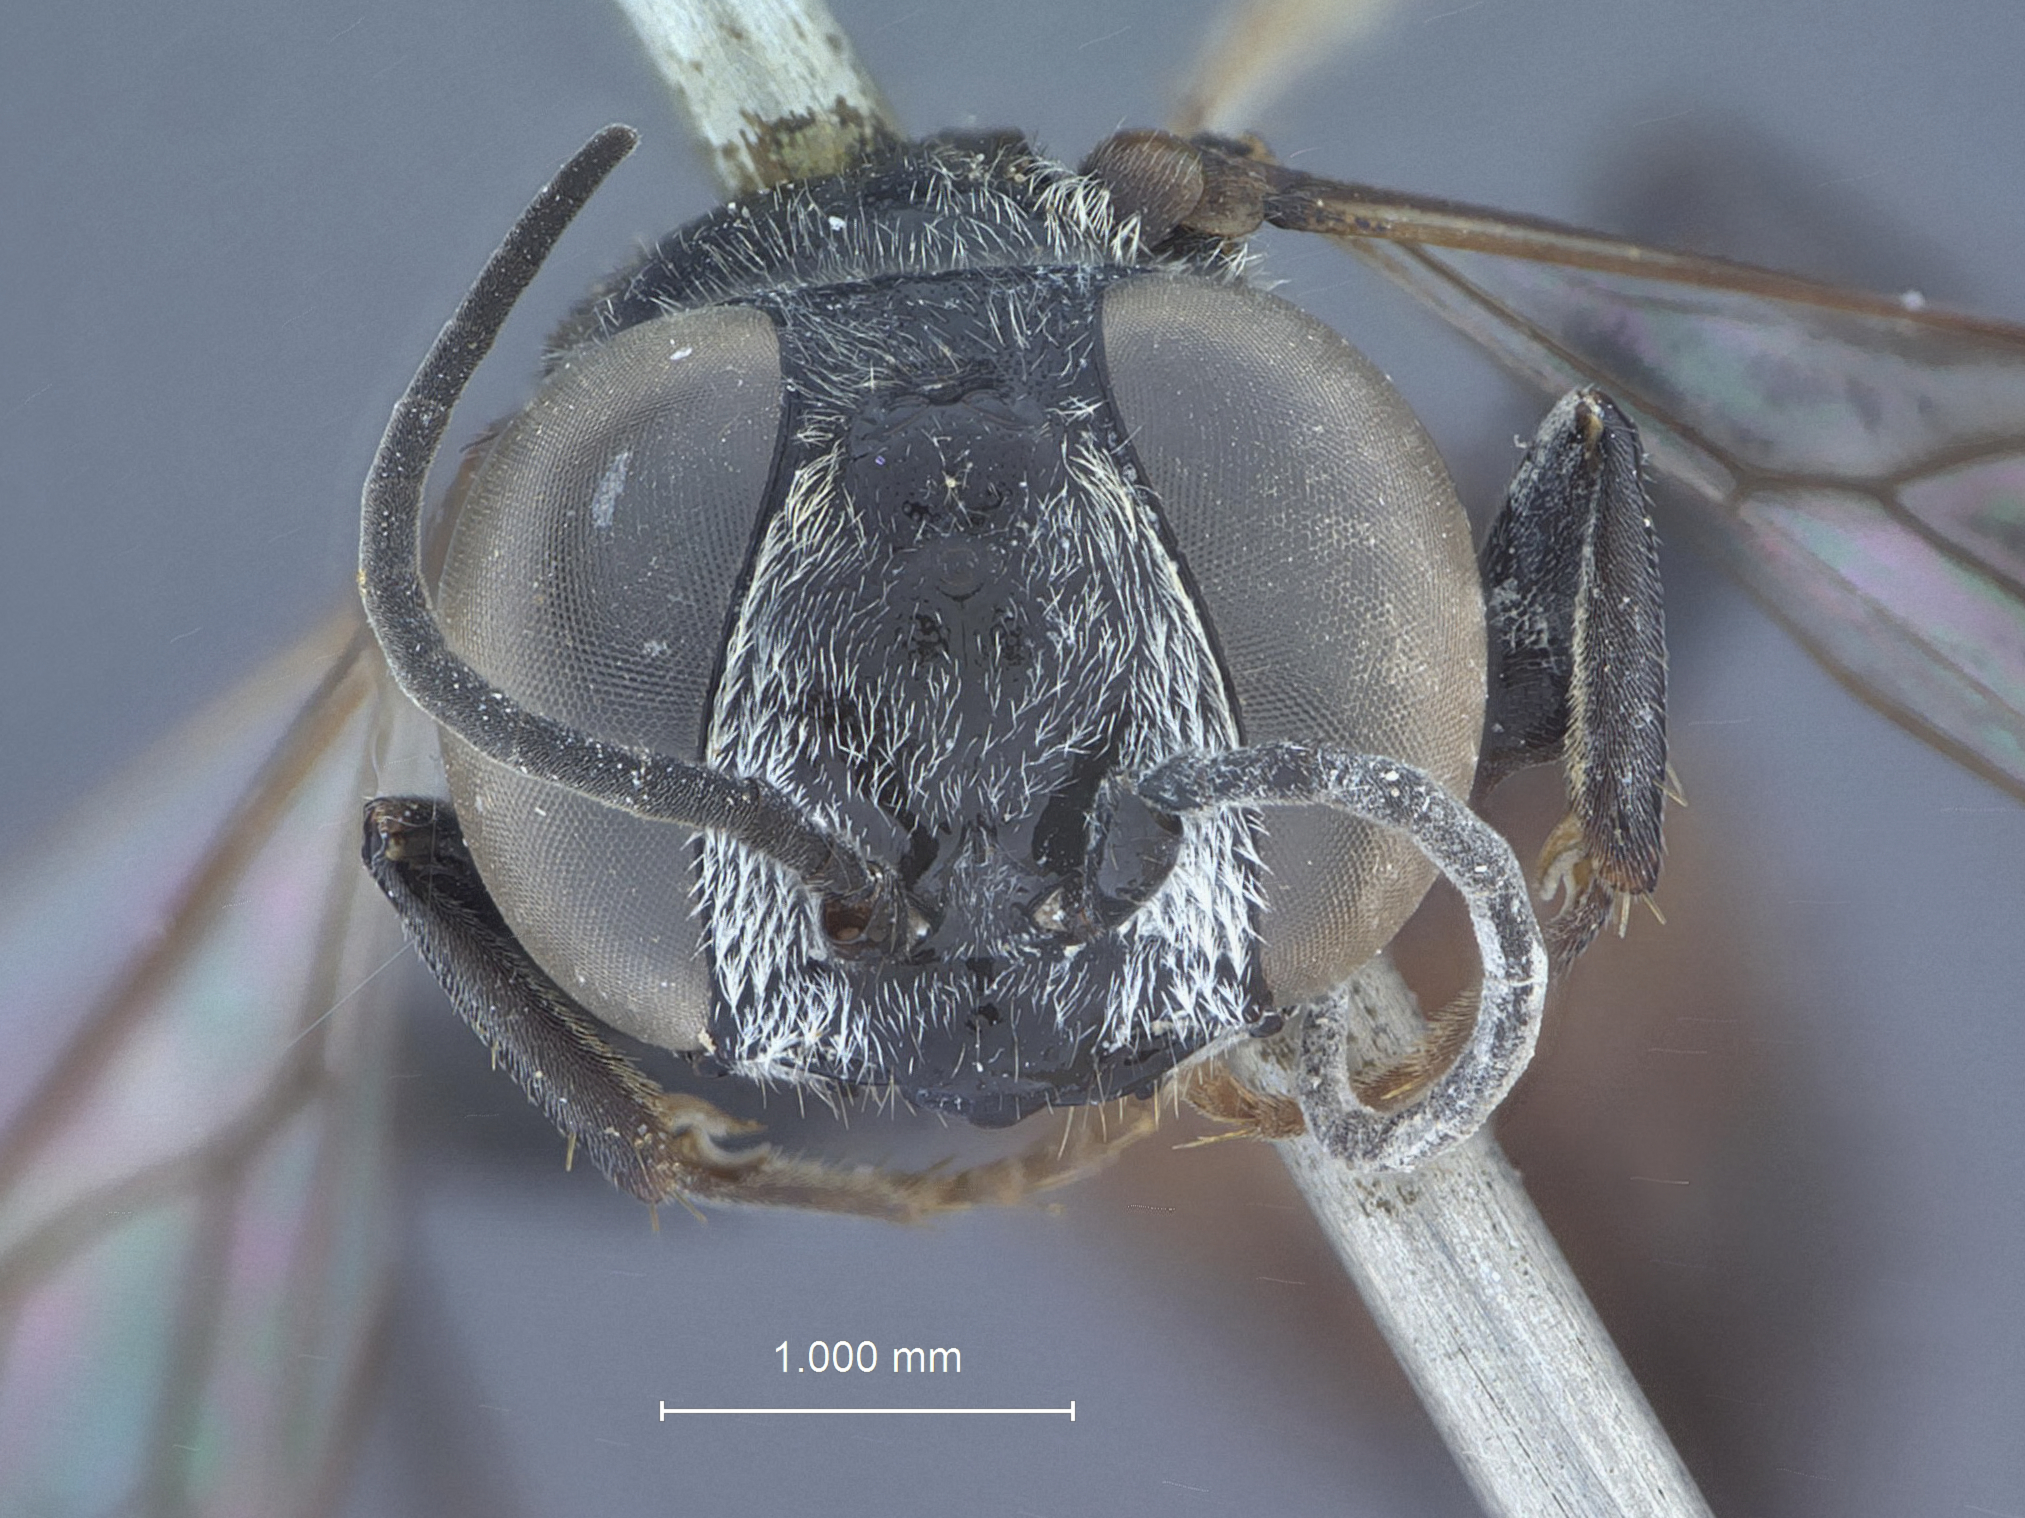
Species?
Tachysphex beidzmiao
